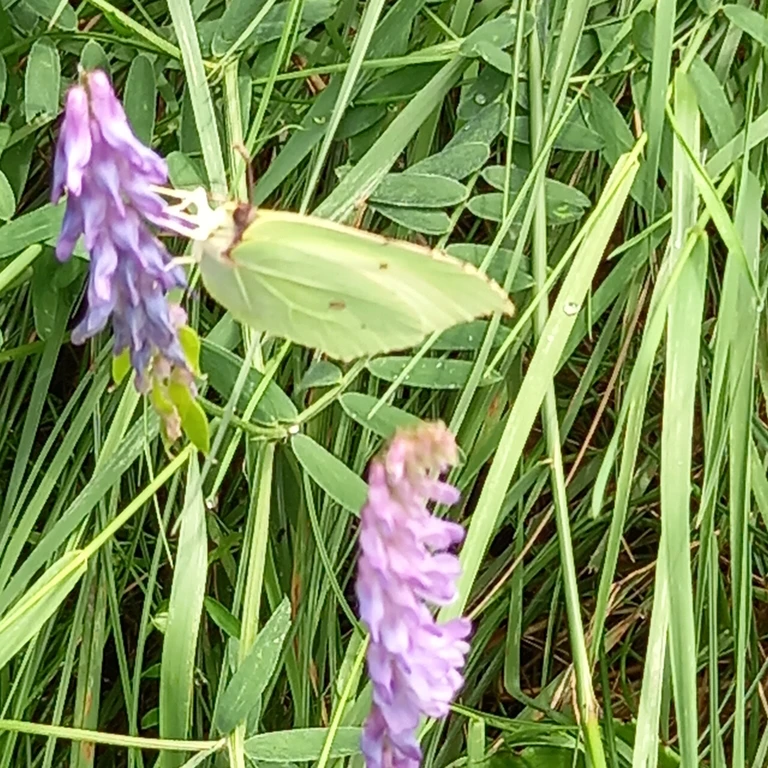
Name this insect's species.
Gonepteryx rhamni
